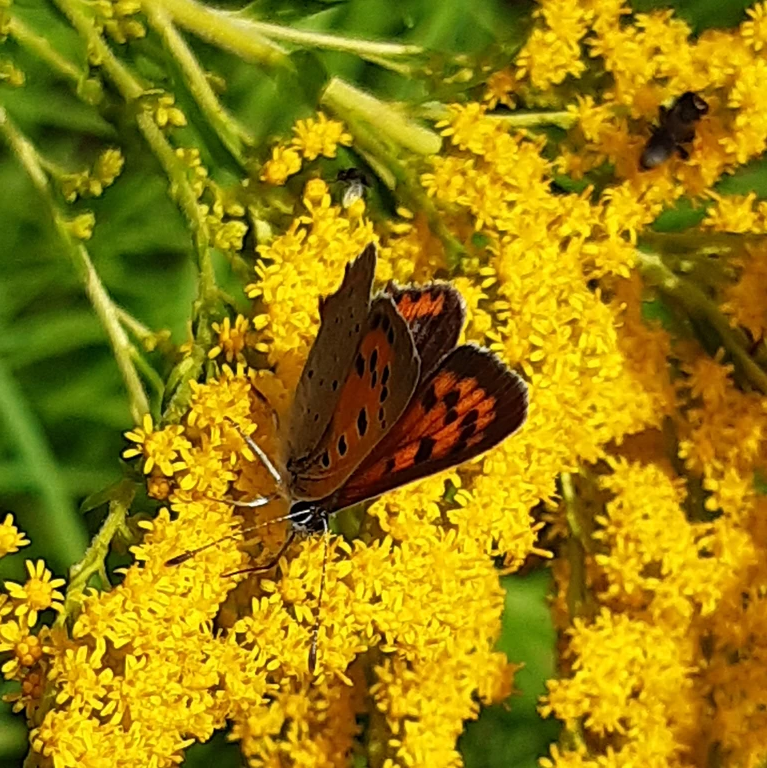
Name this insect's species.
Lycaena phlaeas
